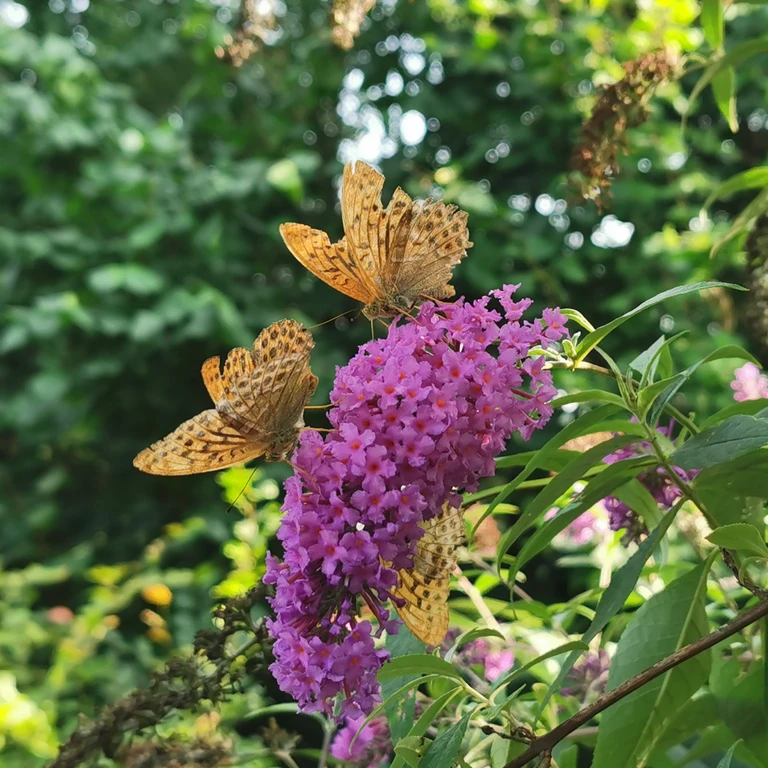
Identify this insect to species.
Argynnis paphia
